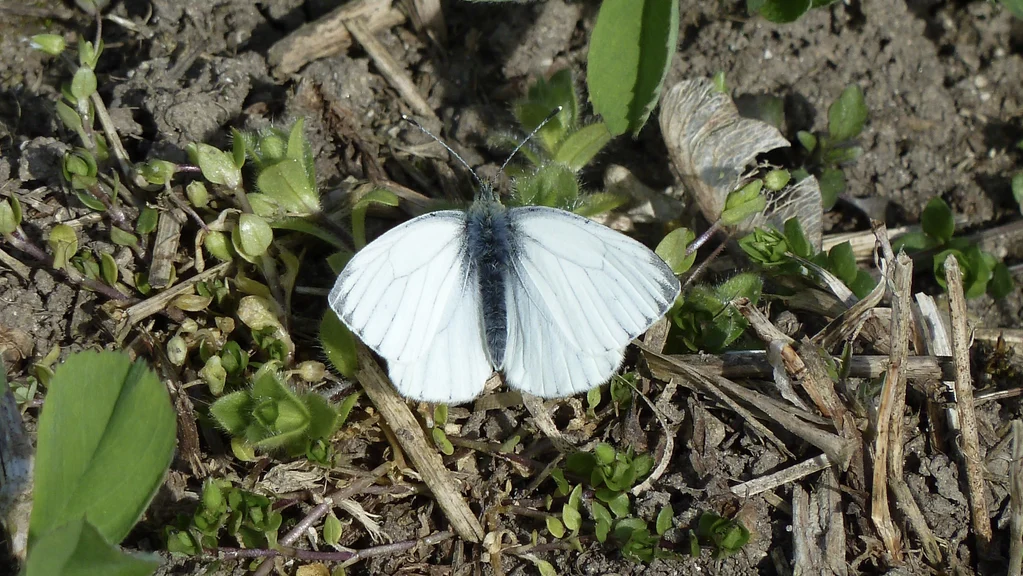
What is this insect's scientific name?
Pieris napi
